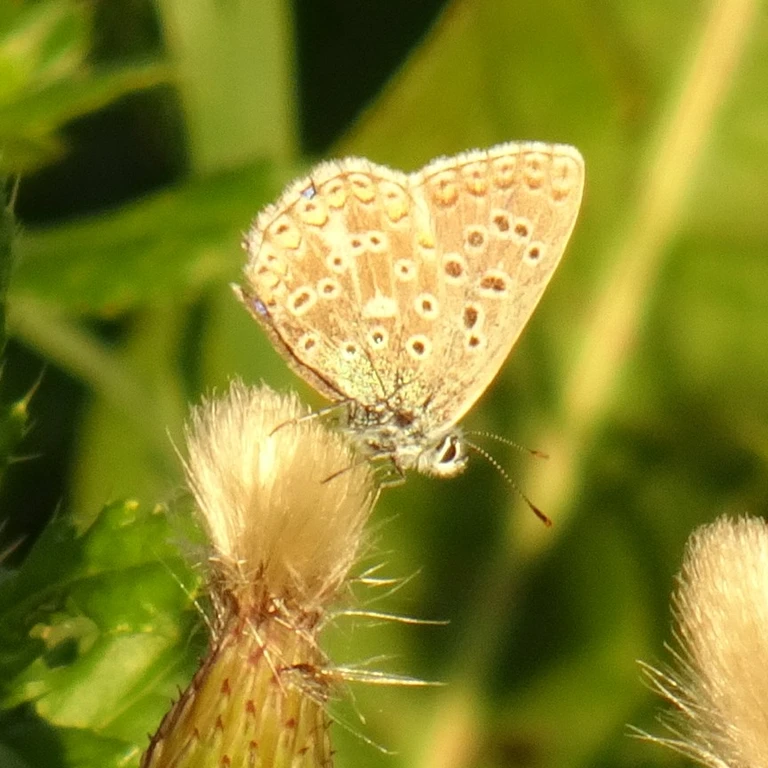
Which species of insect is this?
Lysandra bellargus
